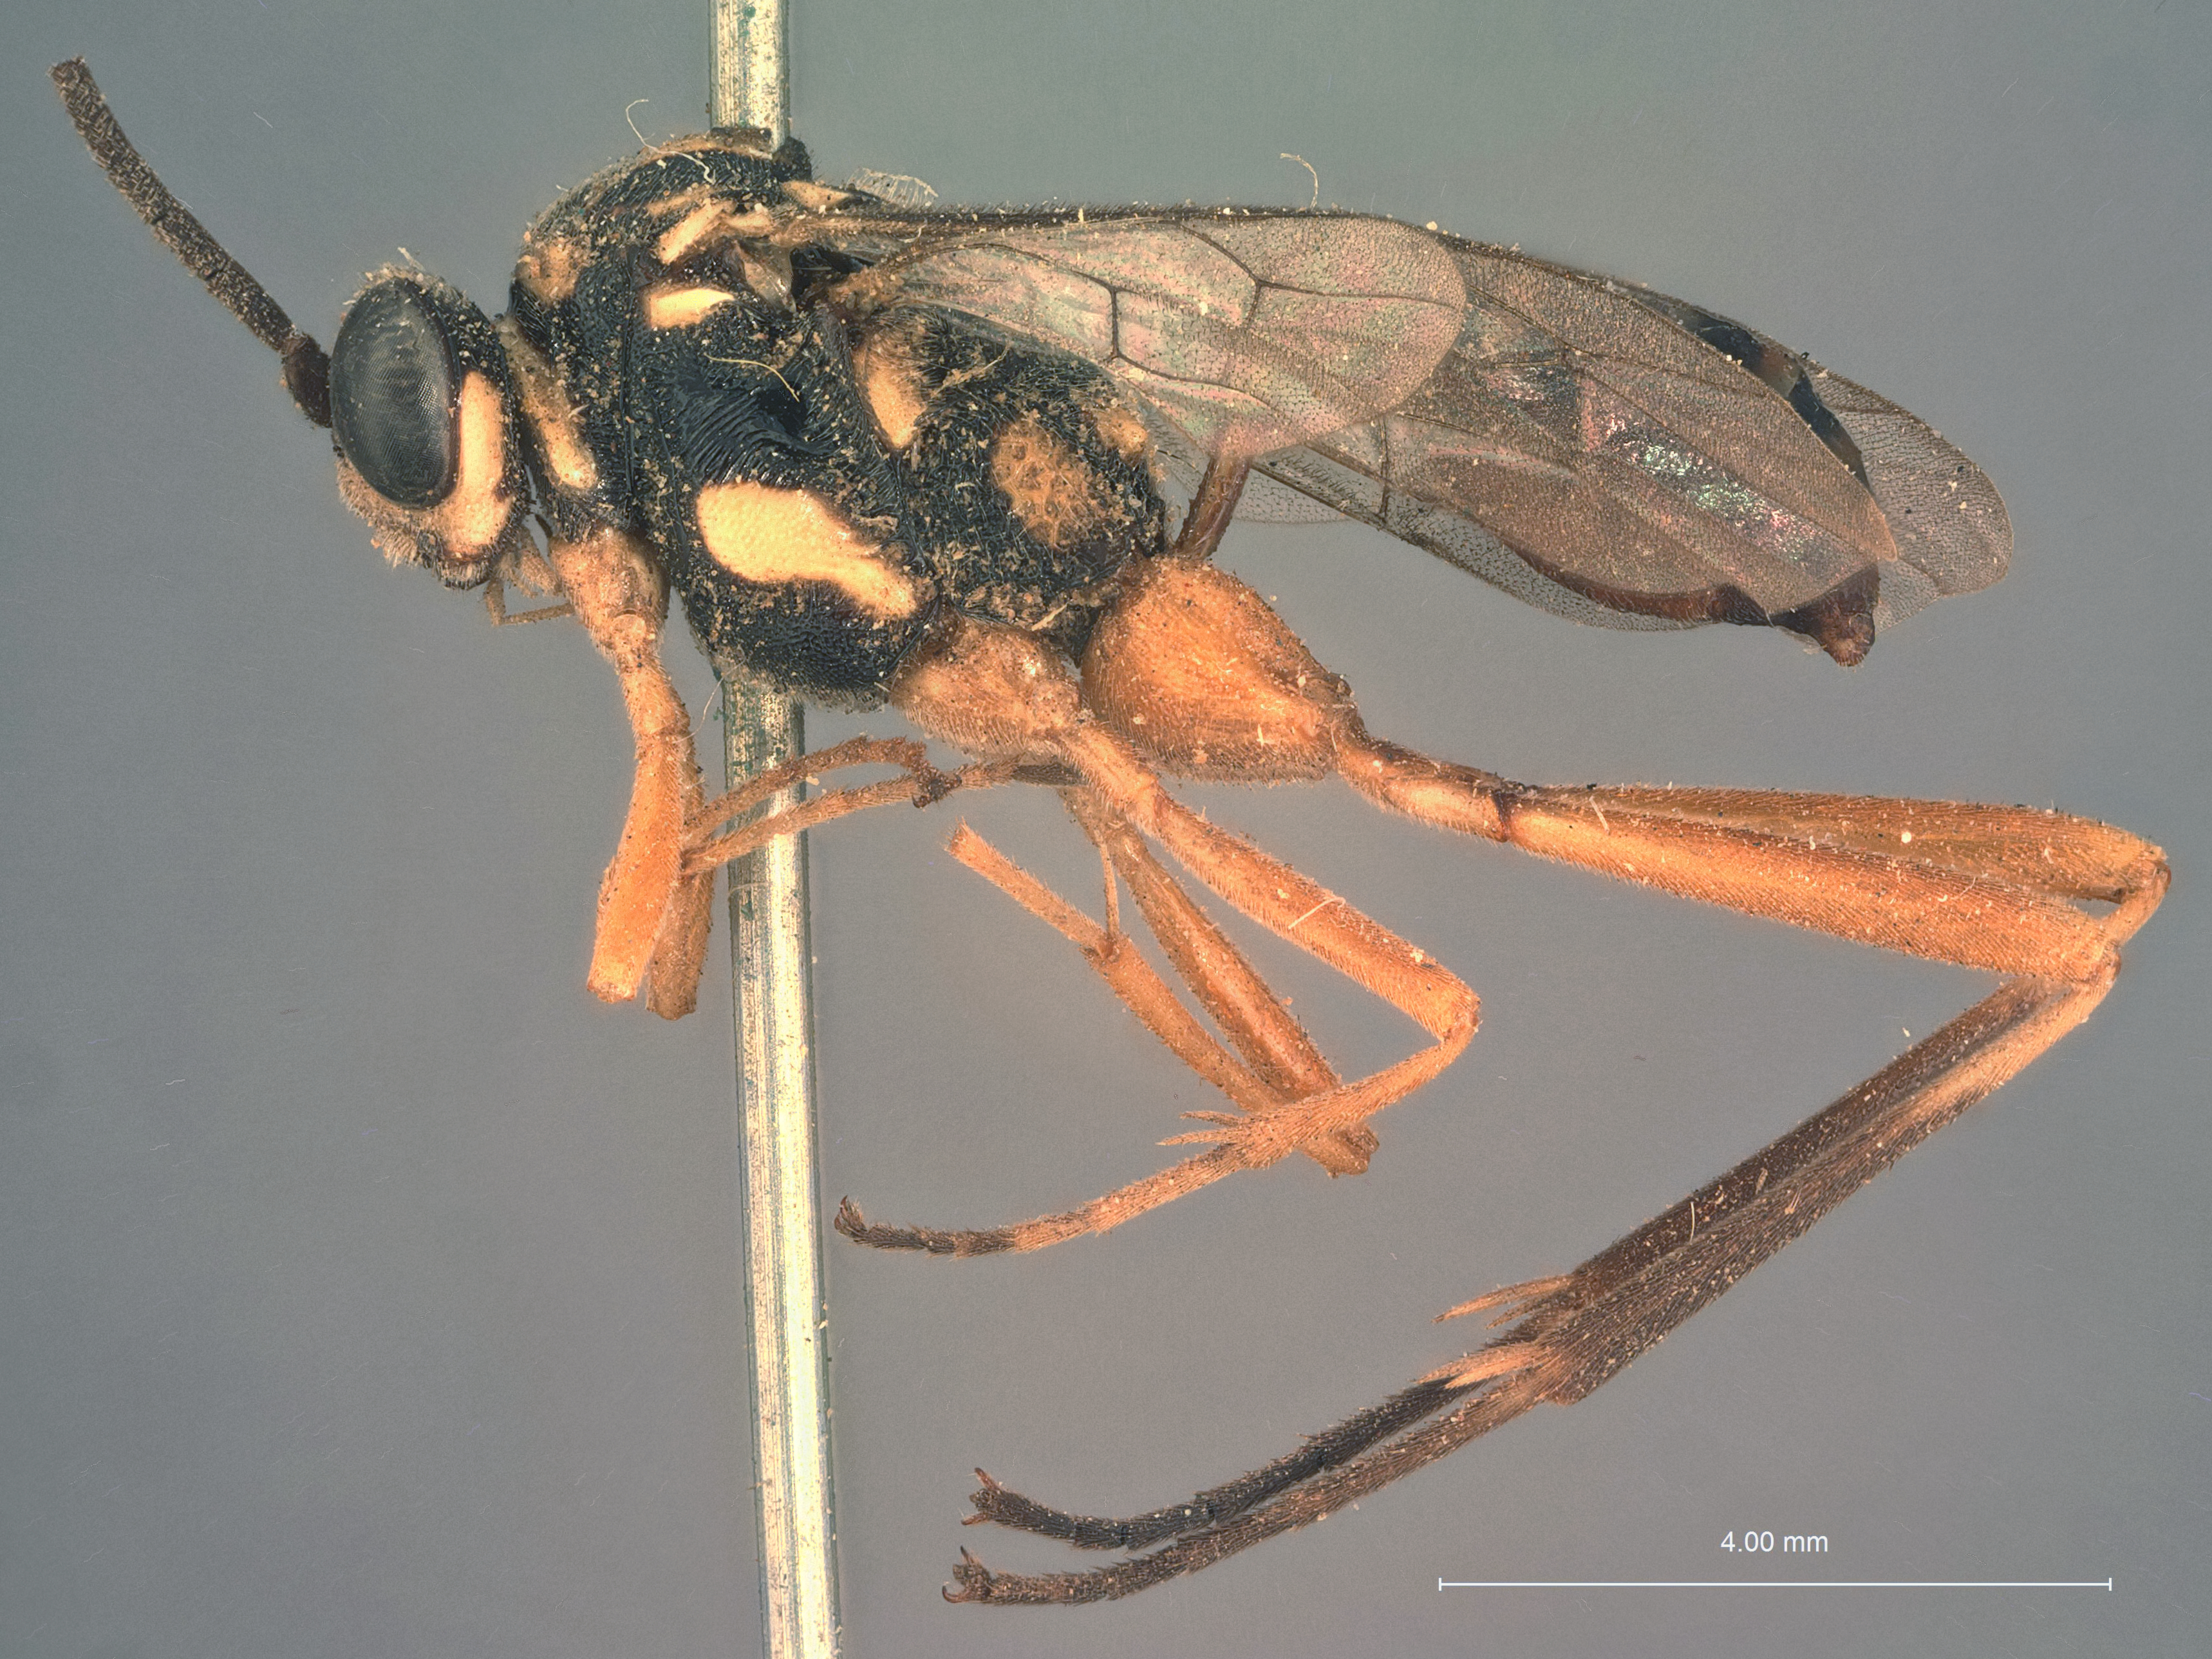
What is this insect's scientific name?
Crypturus texanus
